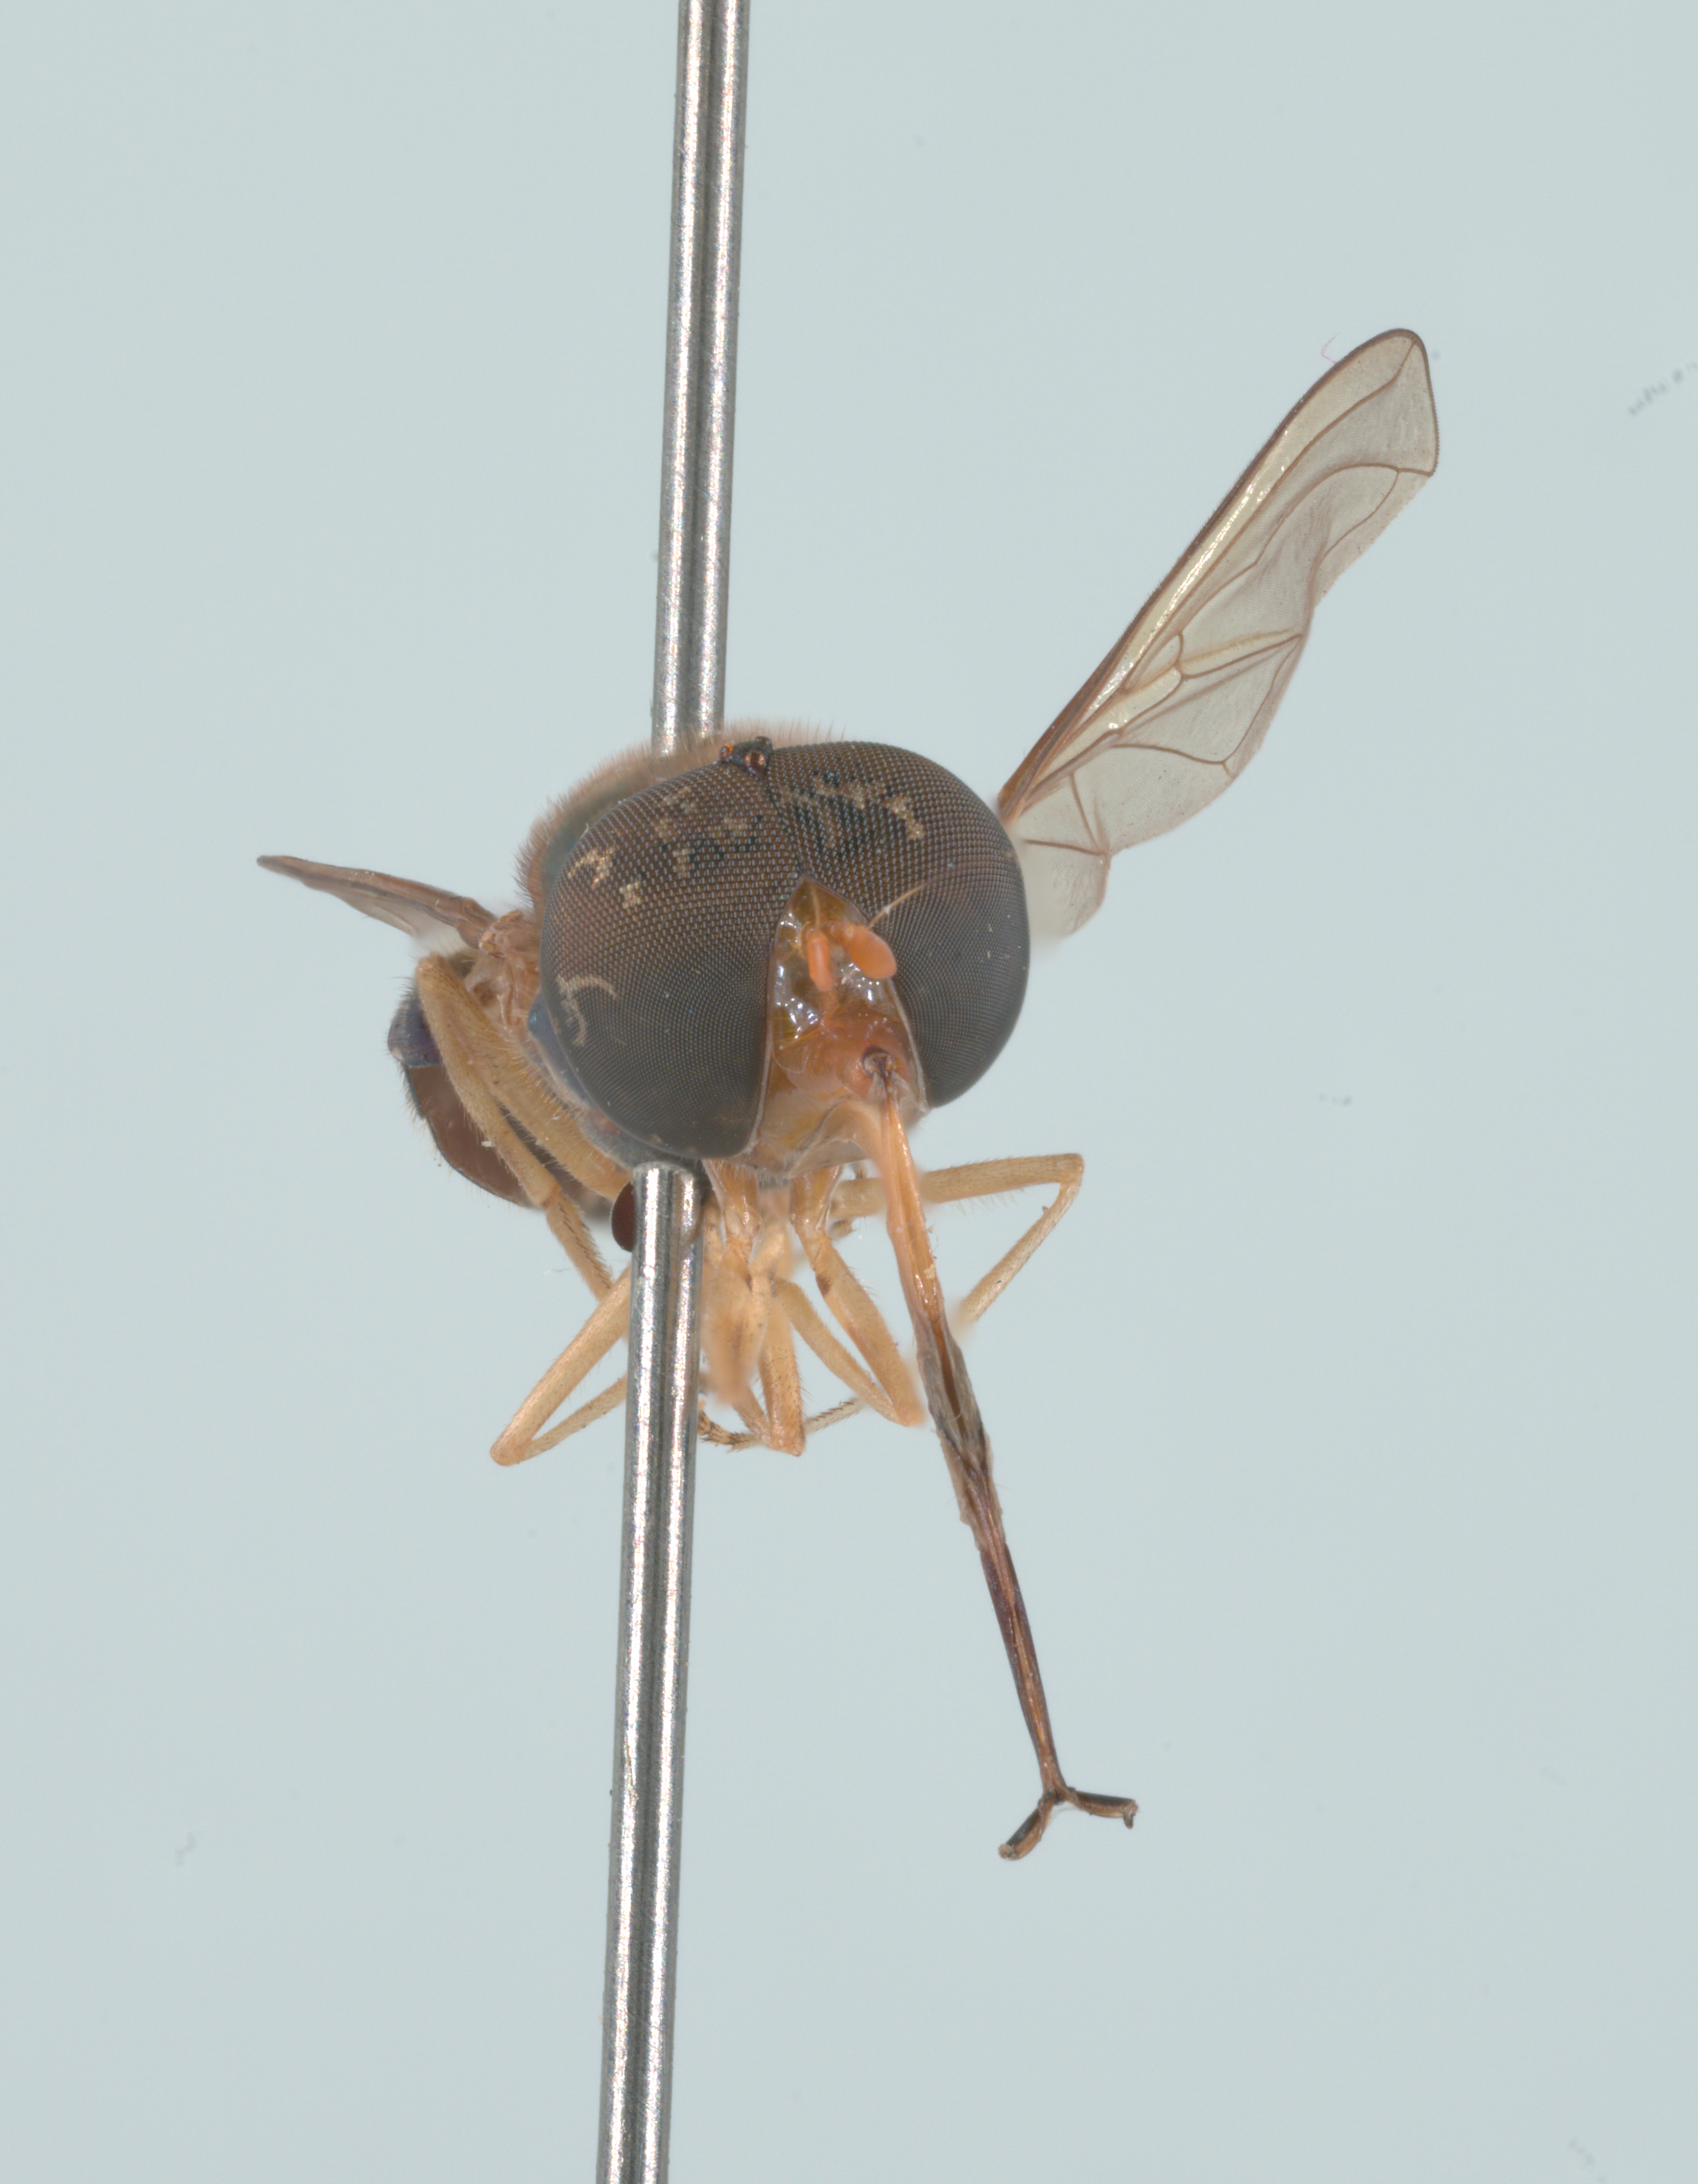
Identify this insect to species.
Rhingia caerulescens
